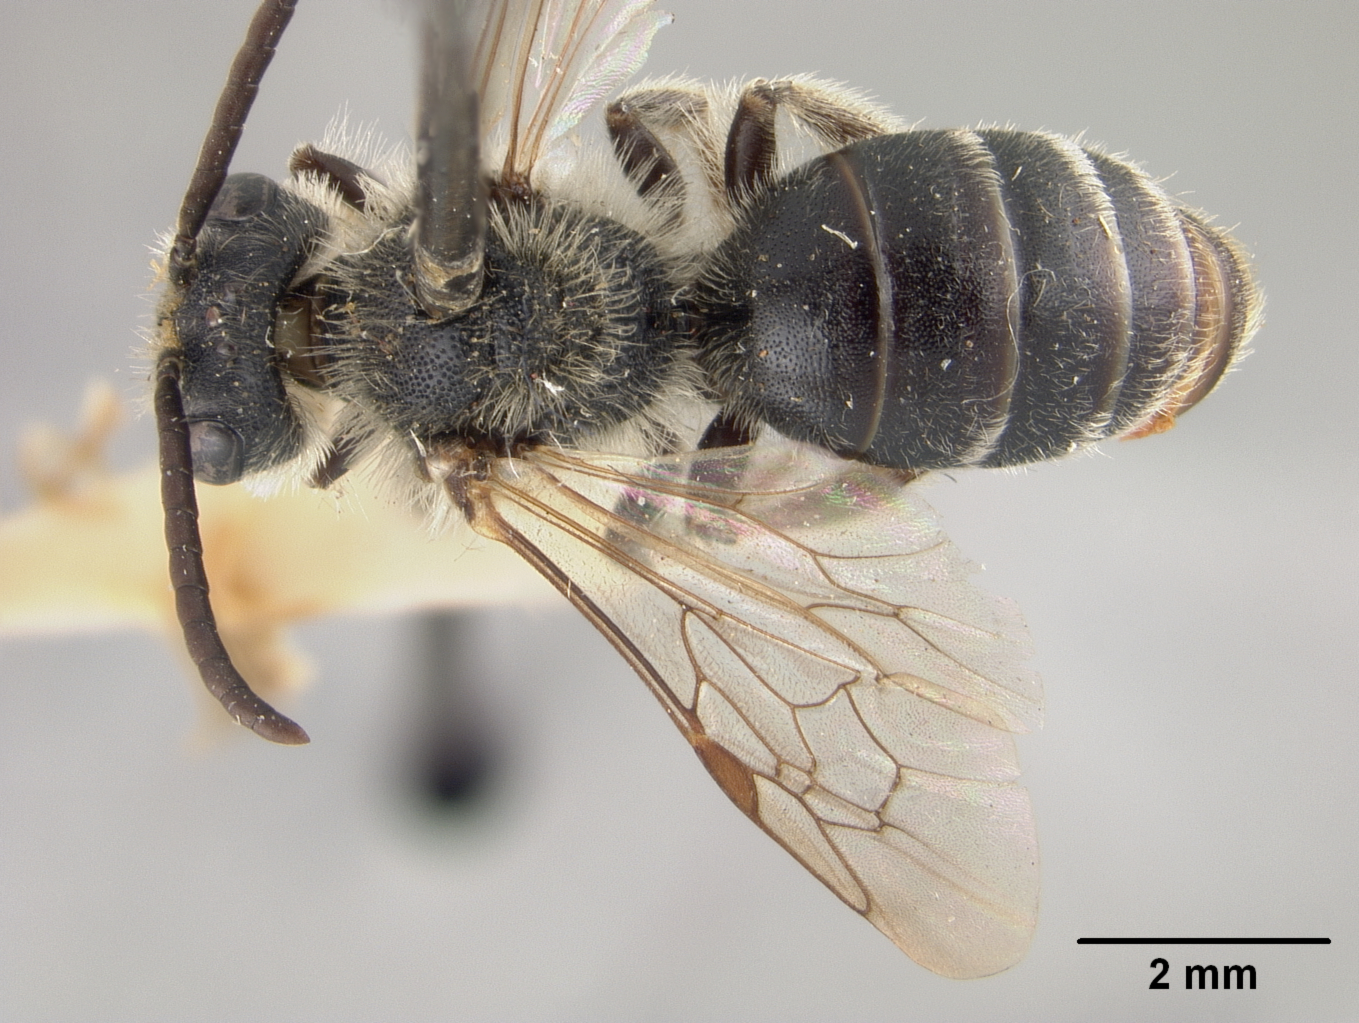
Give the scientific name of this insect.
Andrena compacta
